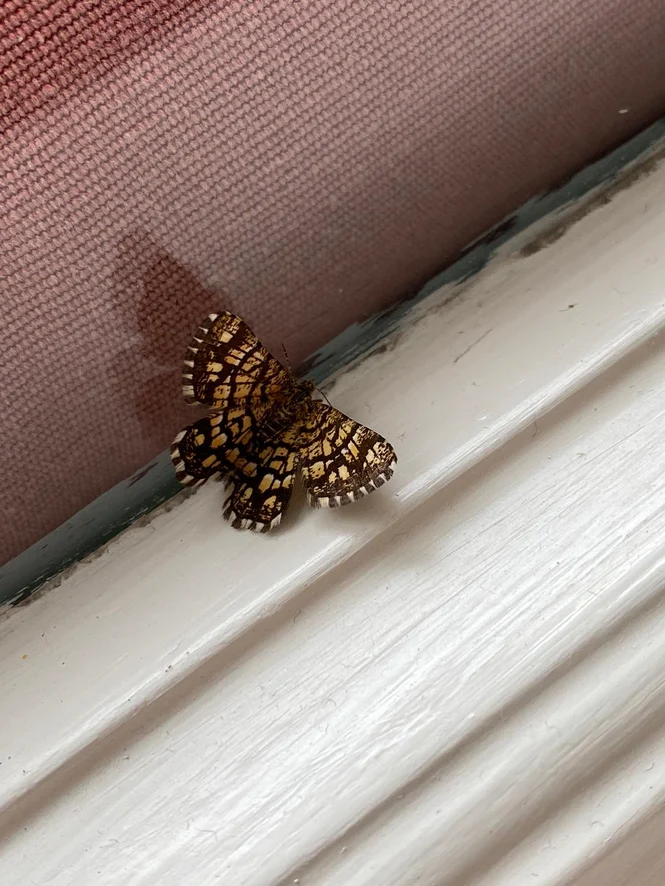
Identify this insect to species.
Chiasmia clathrata
